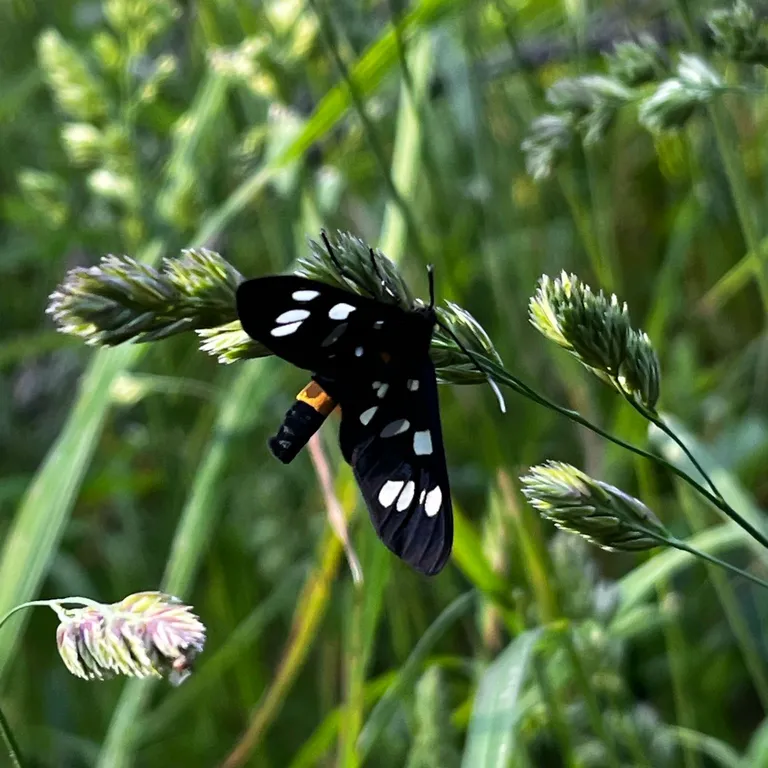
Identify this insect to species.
Amata phegea
